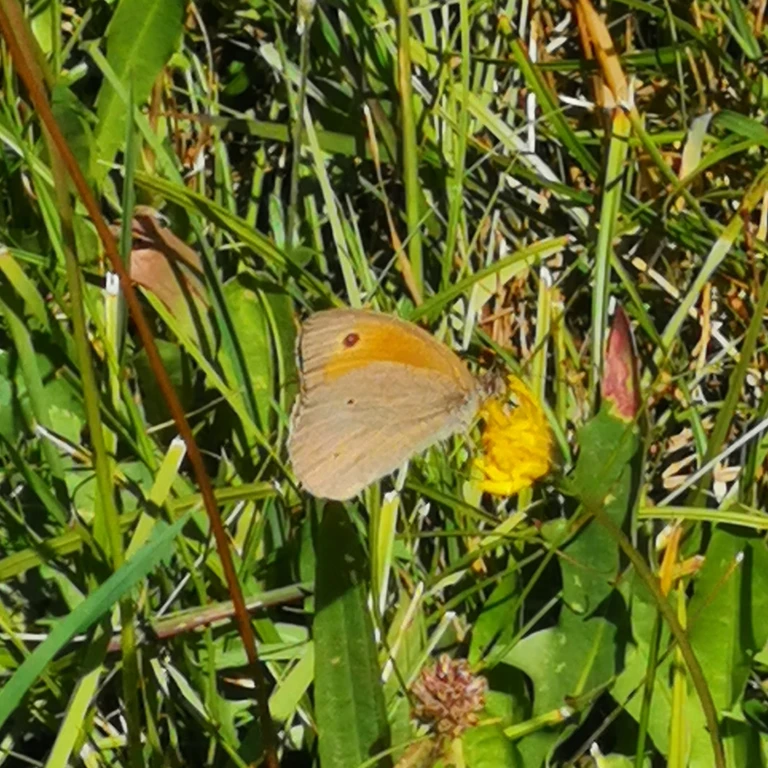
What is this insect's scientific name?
Maniola jurtina
